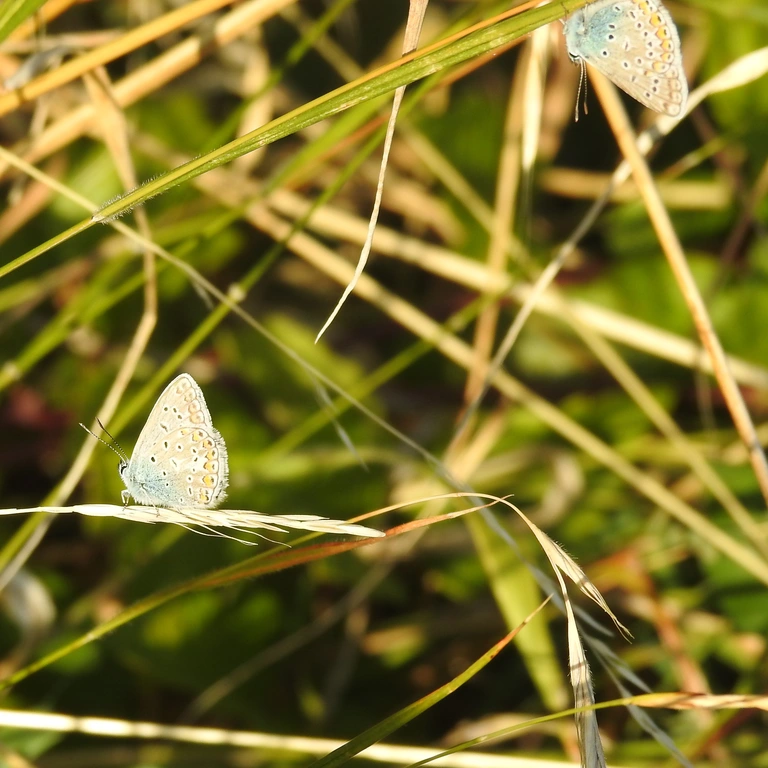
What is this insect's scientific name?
Polyommatus icarus
